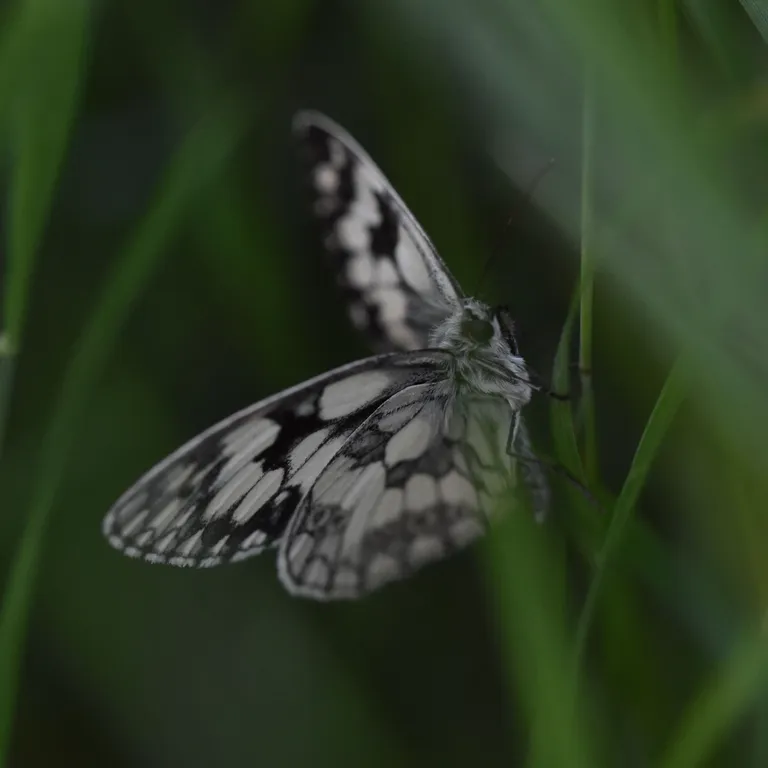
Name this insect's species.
Melanargia galathea
